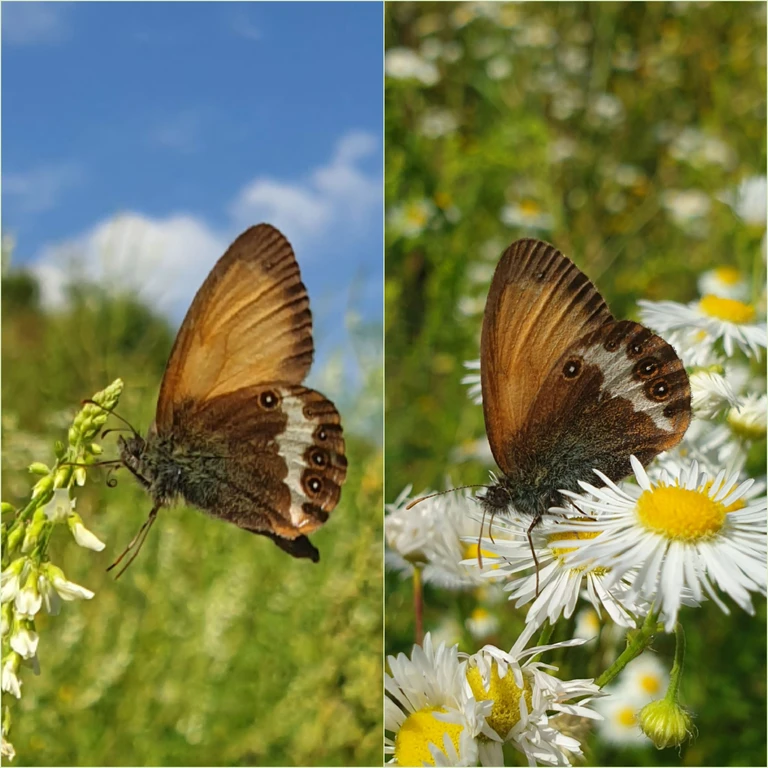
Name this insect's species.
Coenonympha arcania
